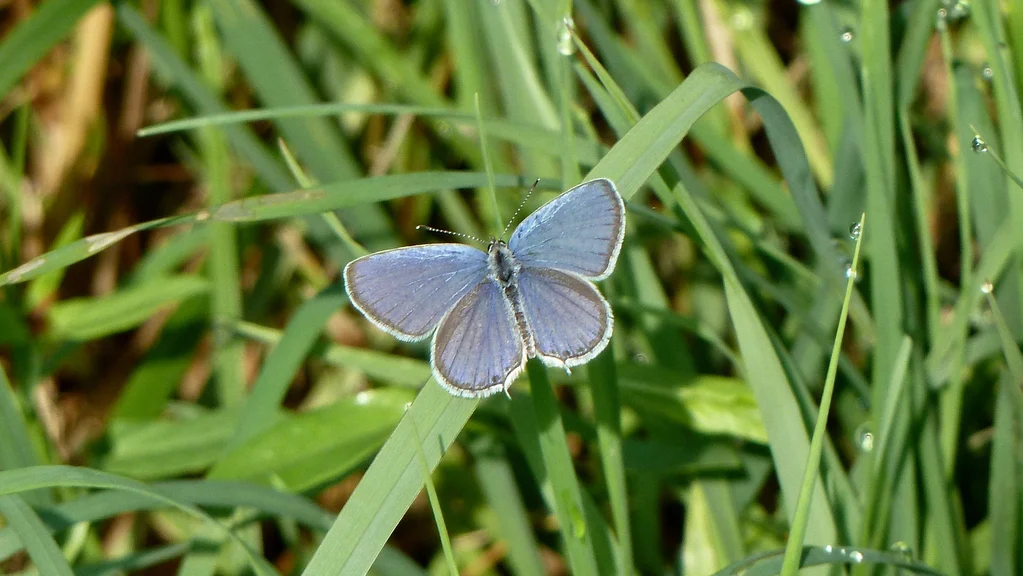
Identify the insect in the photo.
Cupido argiades (also Elkalyce argiades)
